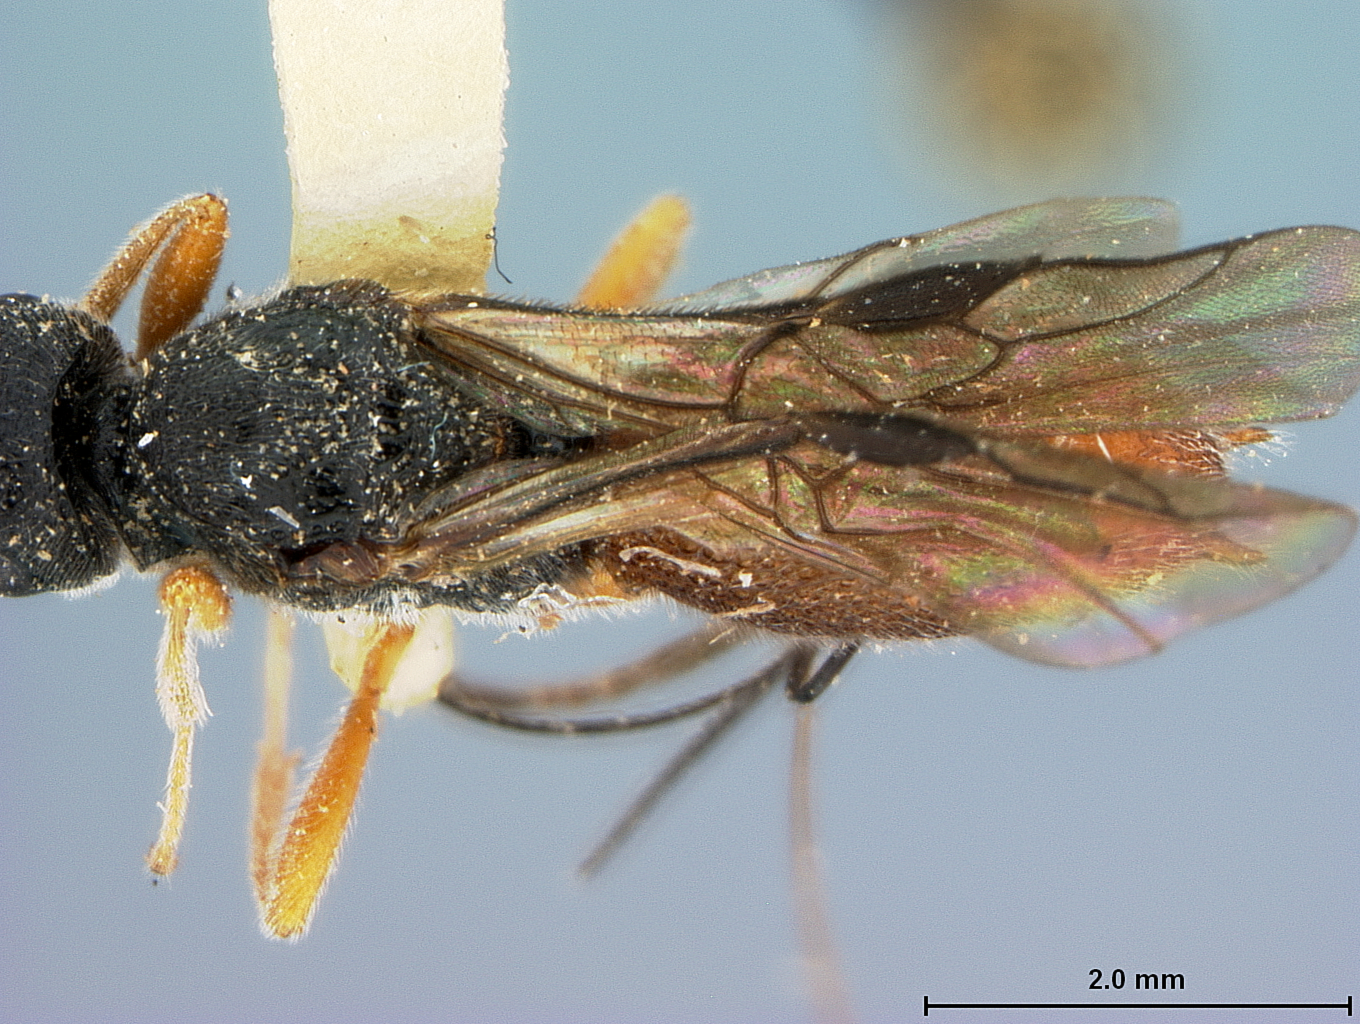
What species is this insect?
Urosigalphus muesebecki
